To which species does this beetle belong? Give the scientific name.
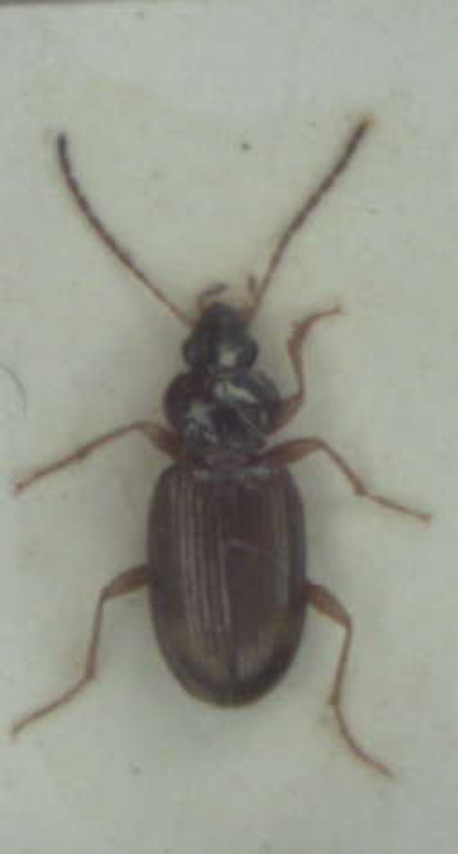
Bembidion lunatum
